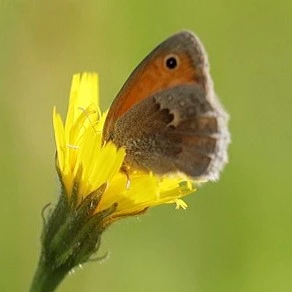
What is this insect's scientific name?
Coenonympha pamphilus
